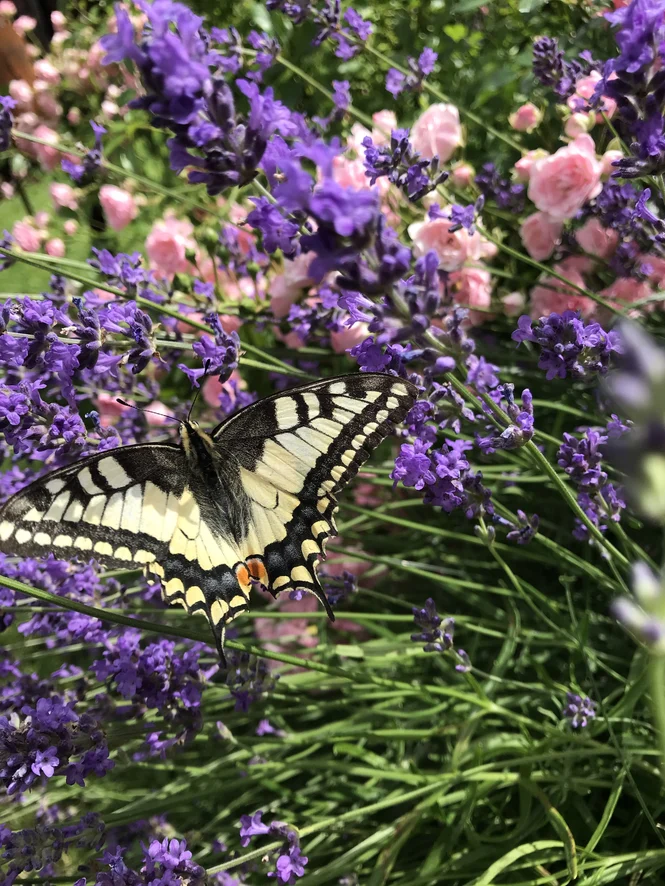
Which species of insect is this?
Papilio machaon
